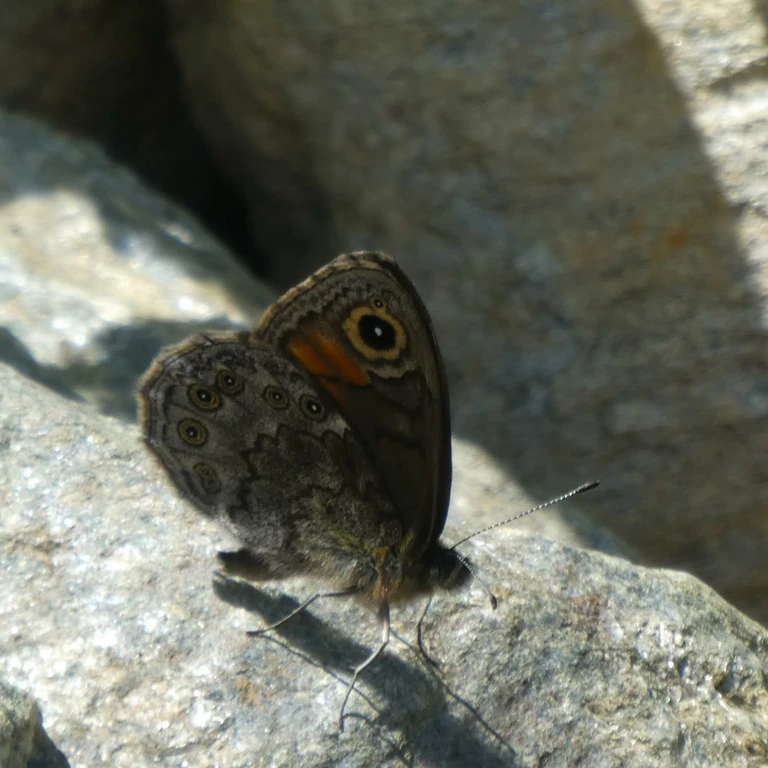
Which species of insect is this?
Lasiommata petropolitana (also Pararge petropolitana)
